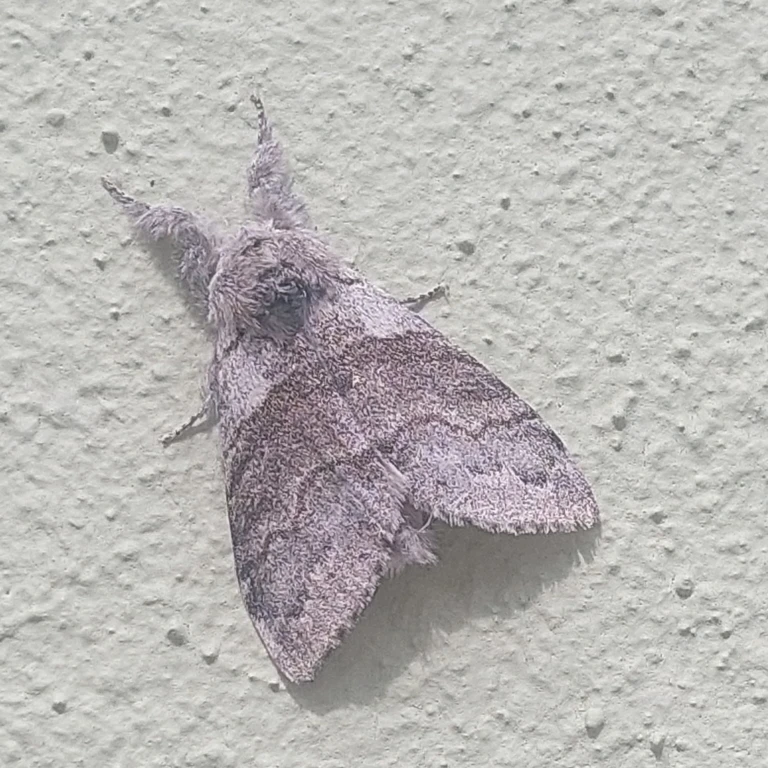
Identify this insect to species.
Calliteara pudibunda
